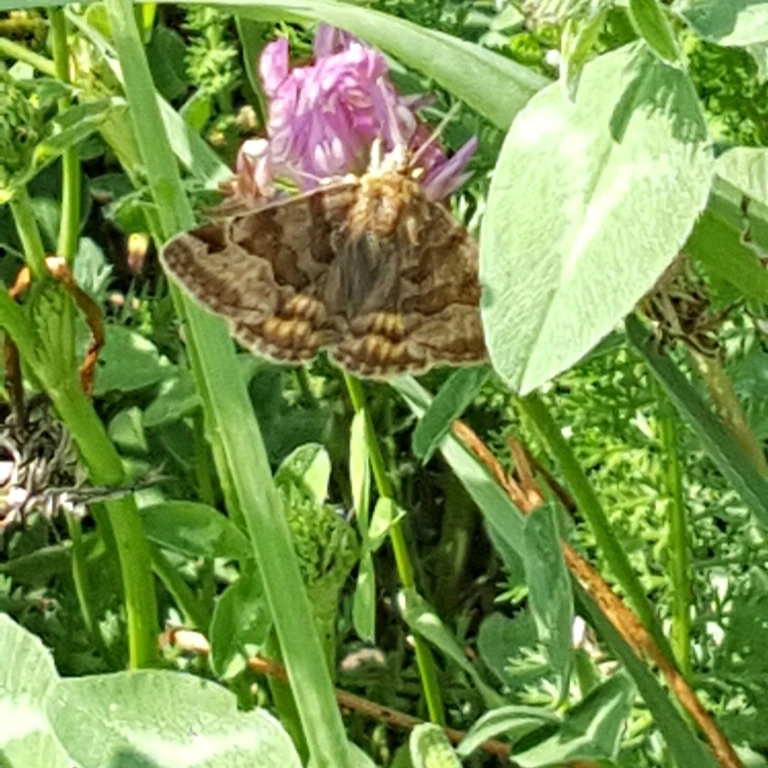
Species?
Euclidia glyphica
